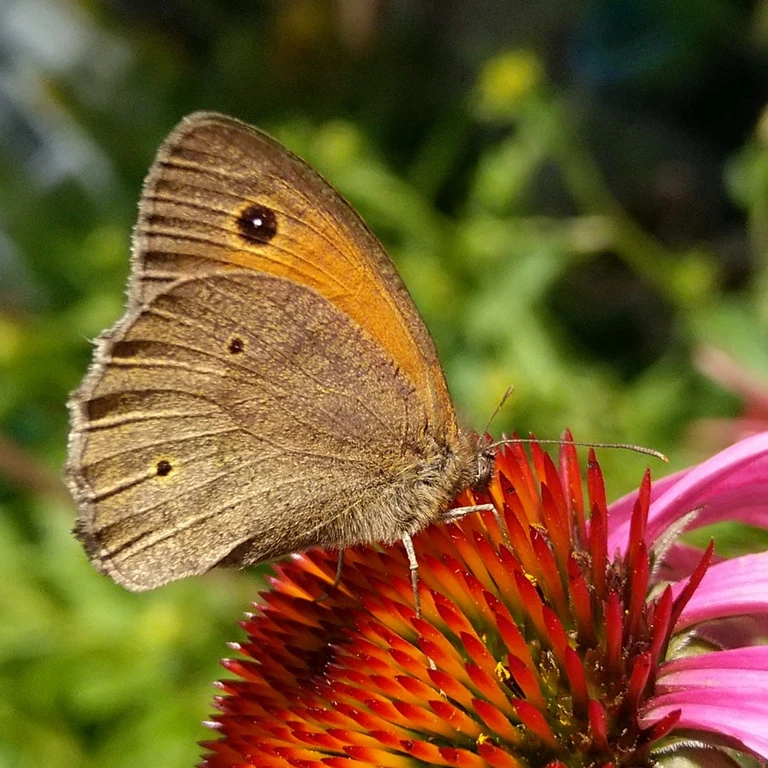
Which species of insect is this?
Maniola jurtina
